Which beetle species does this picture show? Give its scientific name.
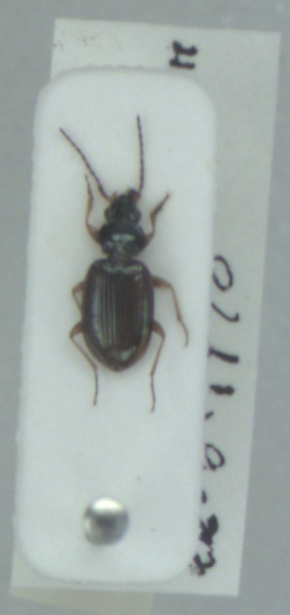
Bembidion deletum
